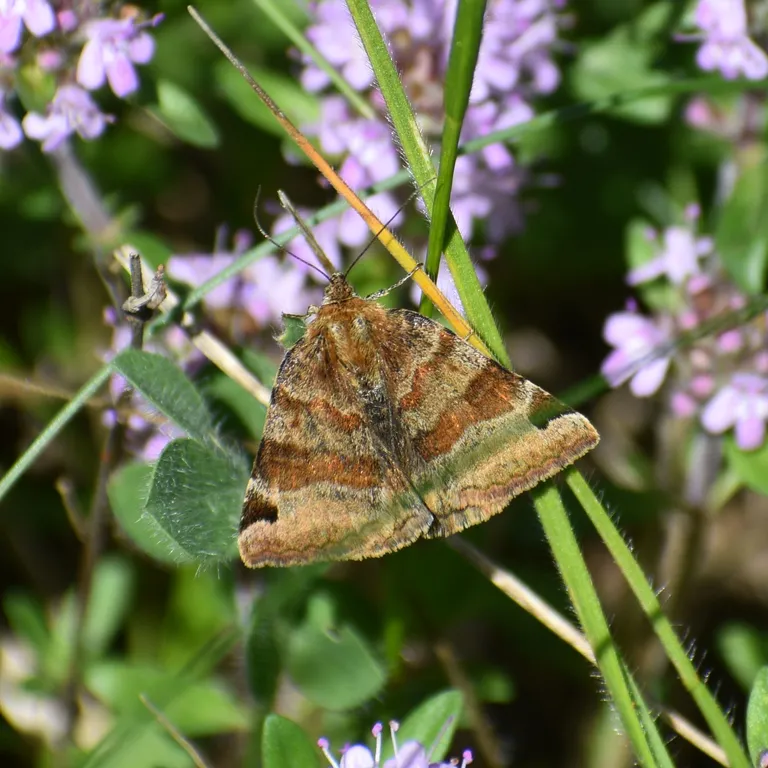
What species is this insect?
Euclidia glyphica
